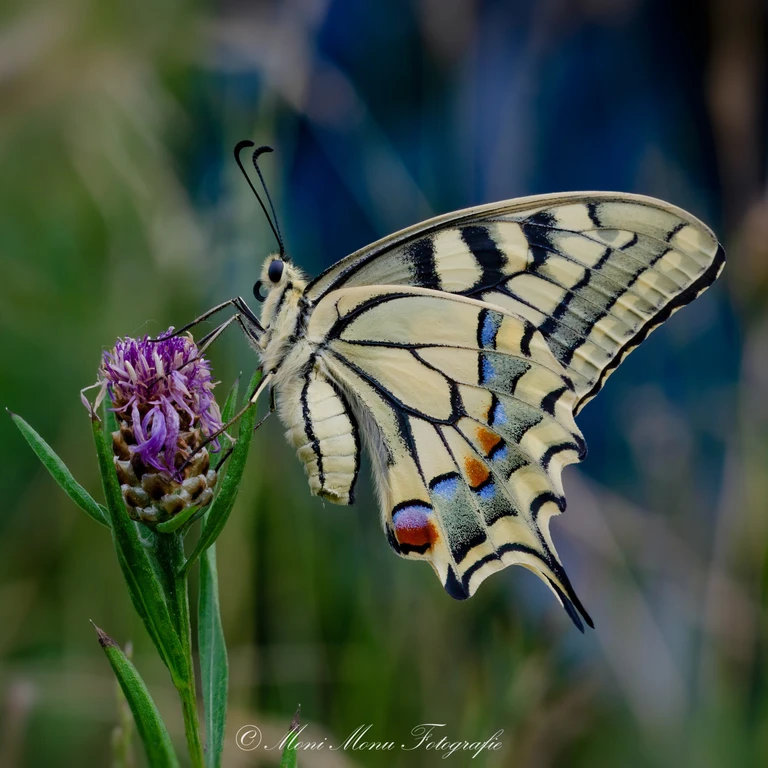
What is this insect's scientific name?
Papilio machaon
